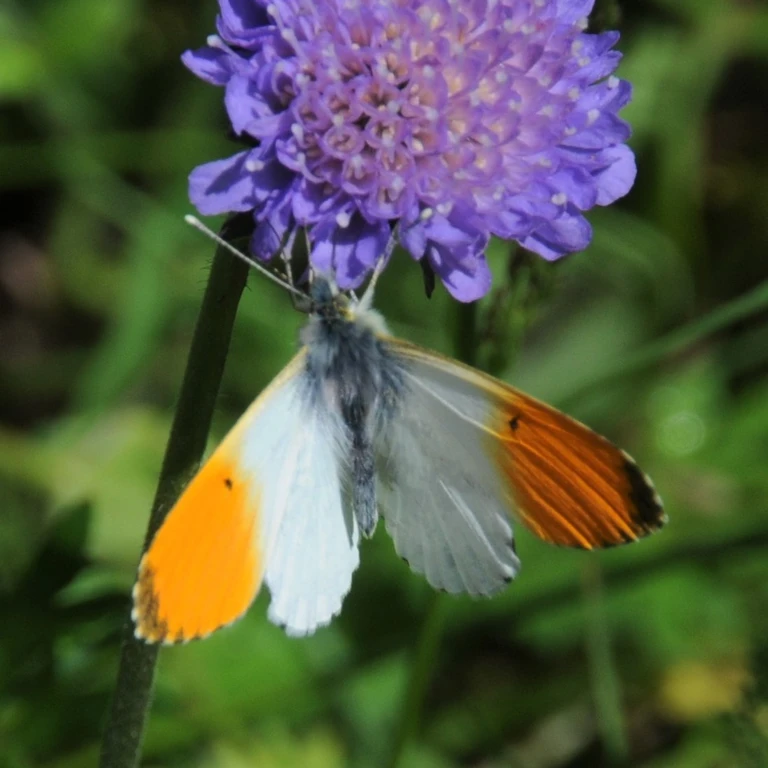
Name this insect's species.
Anthocharis cardamines
